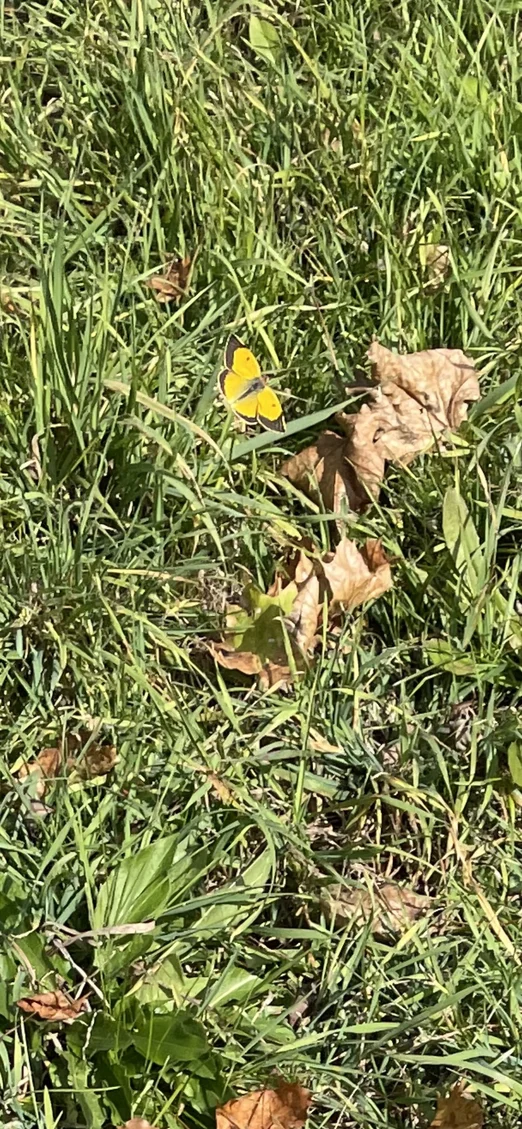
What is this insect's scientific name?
Colias croceus
